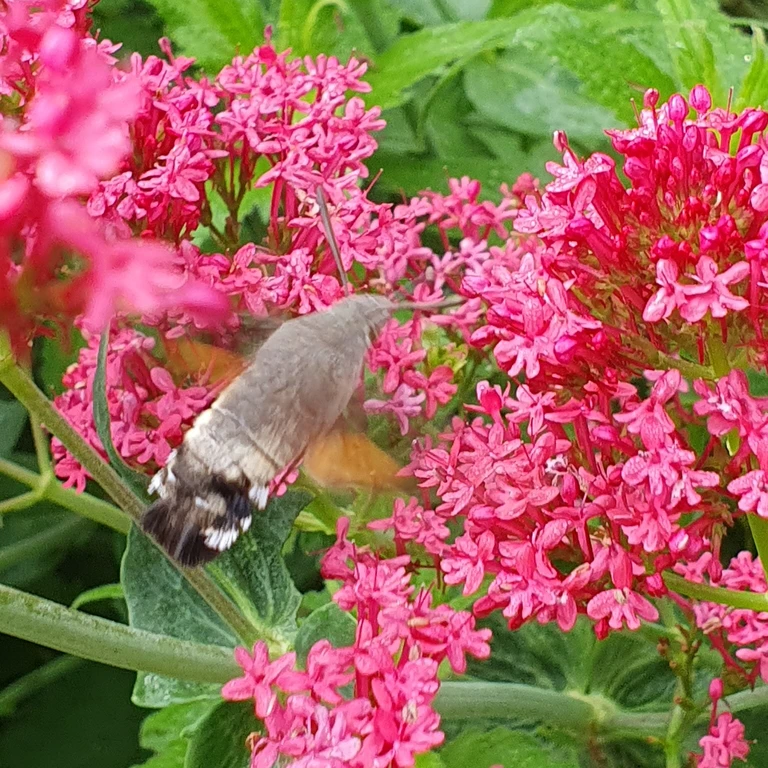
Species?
Macroglossum stellatarum
